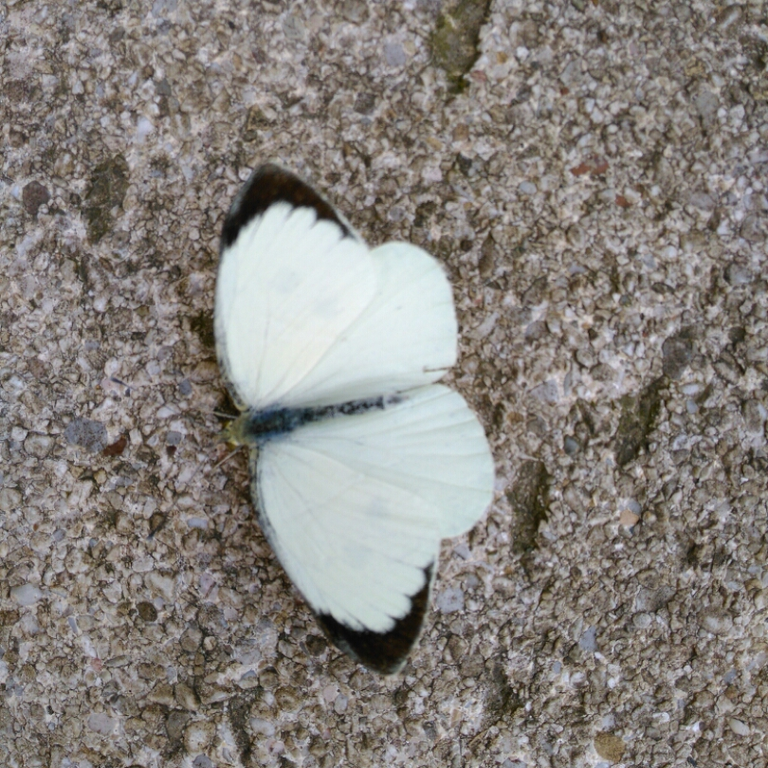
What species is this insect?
Pieris brassicae
